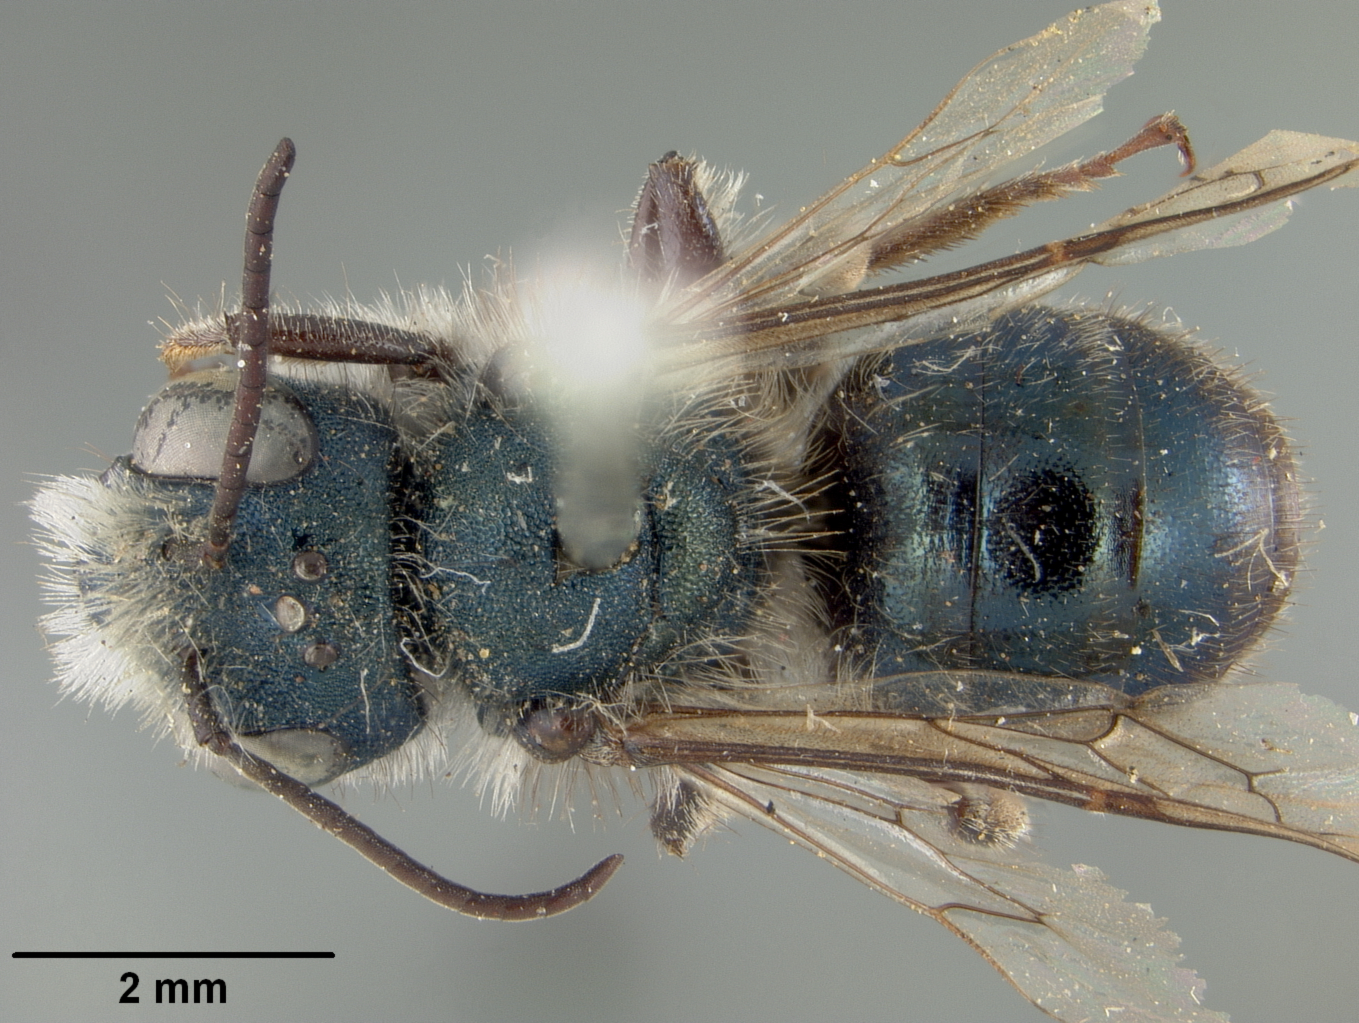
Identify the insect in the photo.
Osmia vallicola
